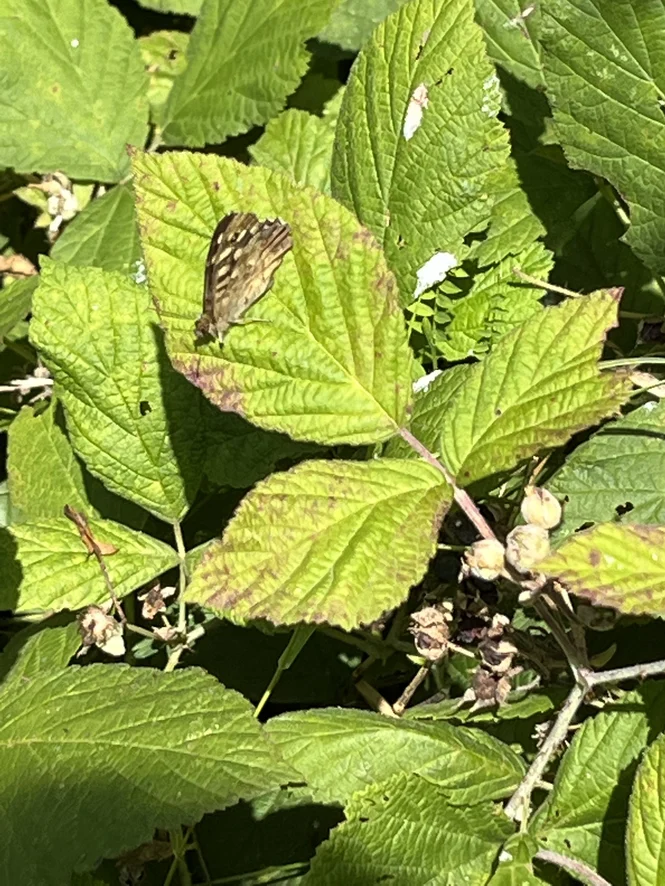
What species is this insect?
Pararge aegeria
